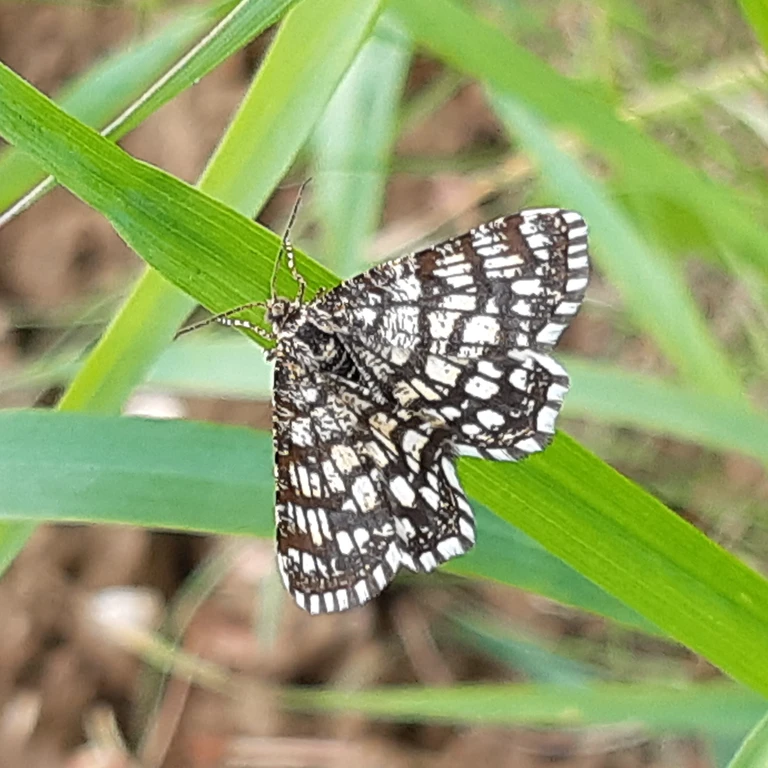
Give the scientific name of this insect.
Chiasmia clathrata
